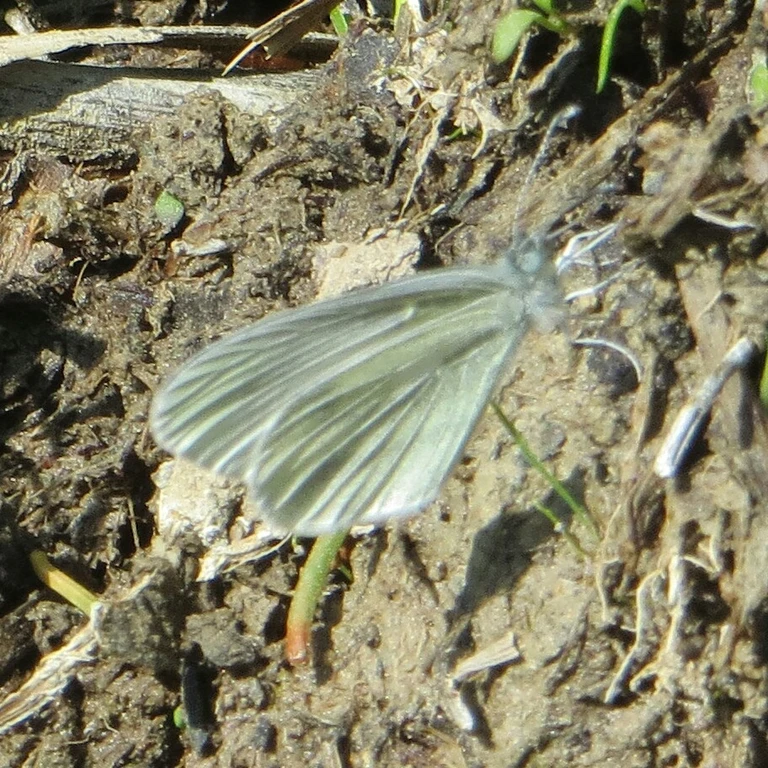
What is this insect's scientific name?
Leptidea sinapis/juvernica
